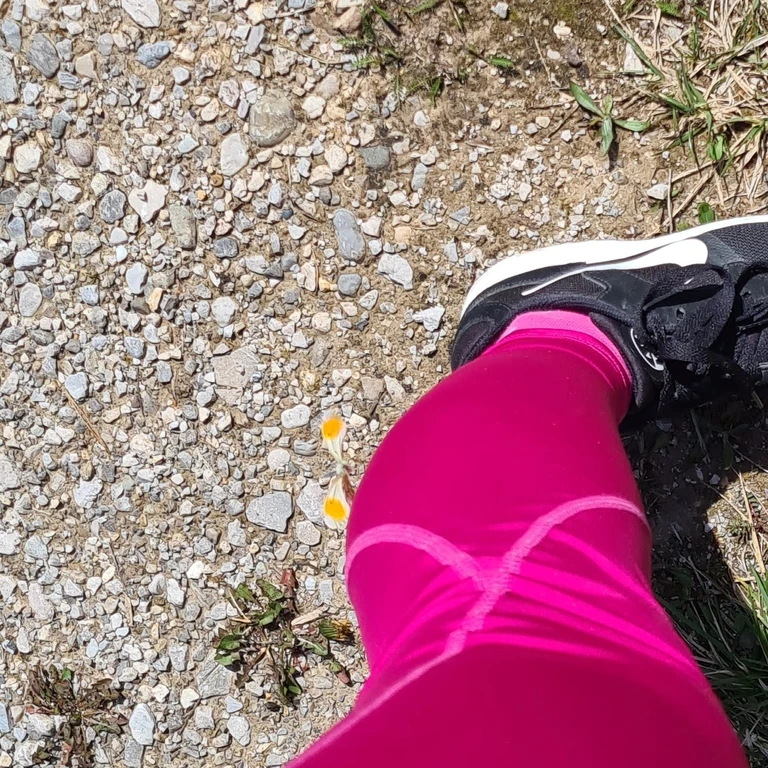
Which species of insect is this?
Anthocharis cardamines
